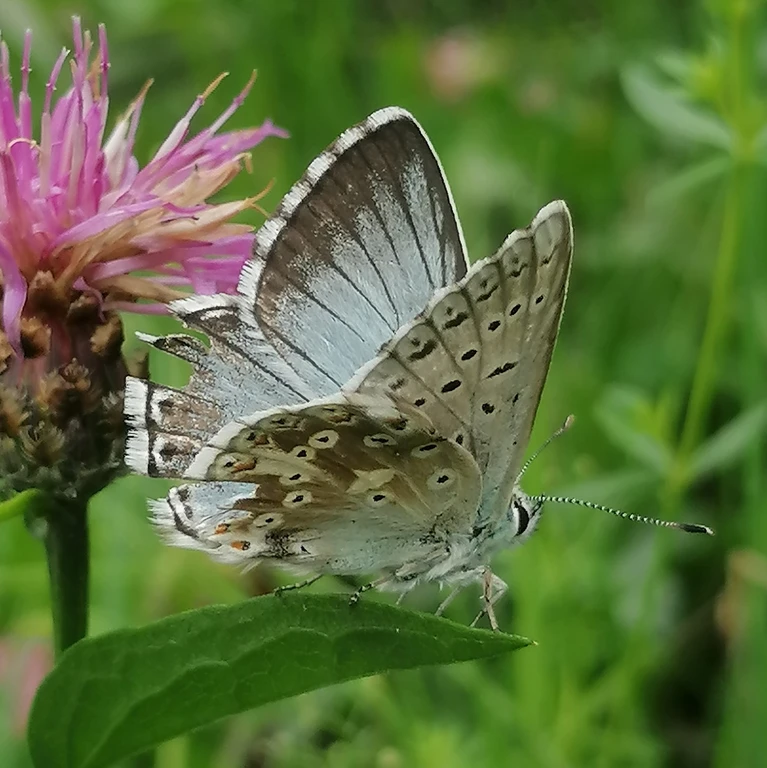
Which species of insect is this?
Lysandra coridon
